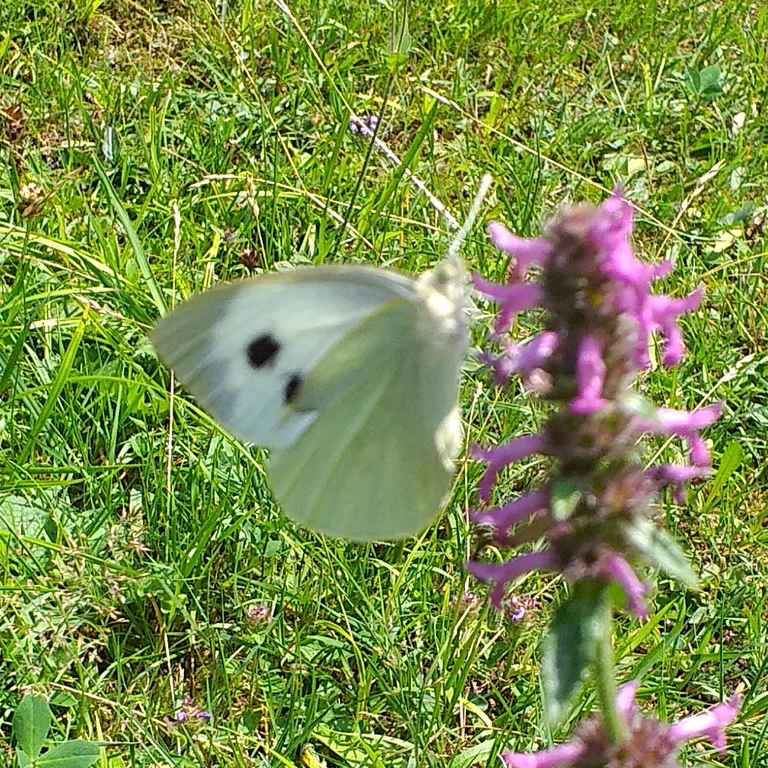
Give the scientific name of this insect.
Pieris brassicae
